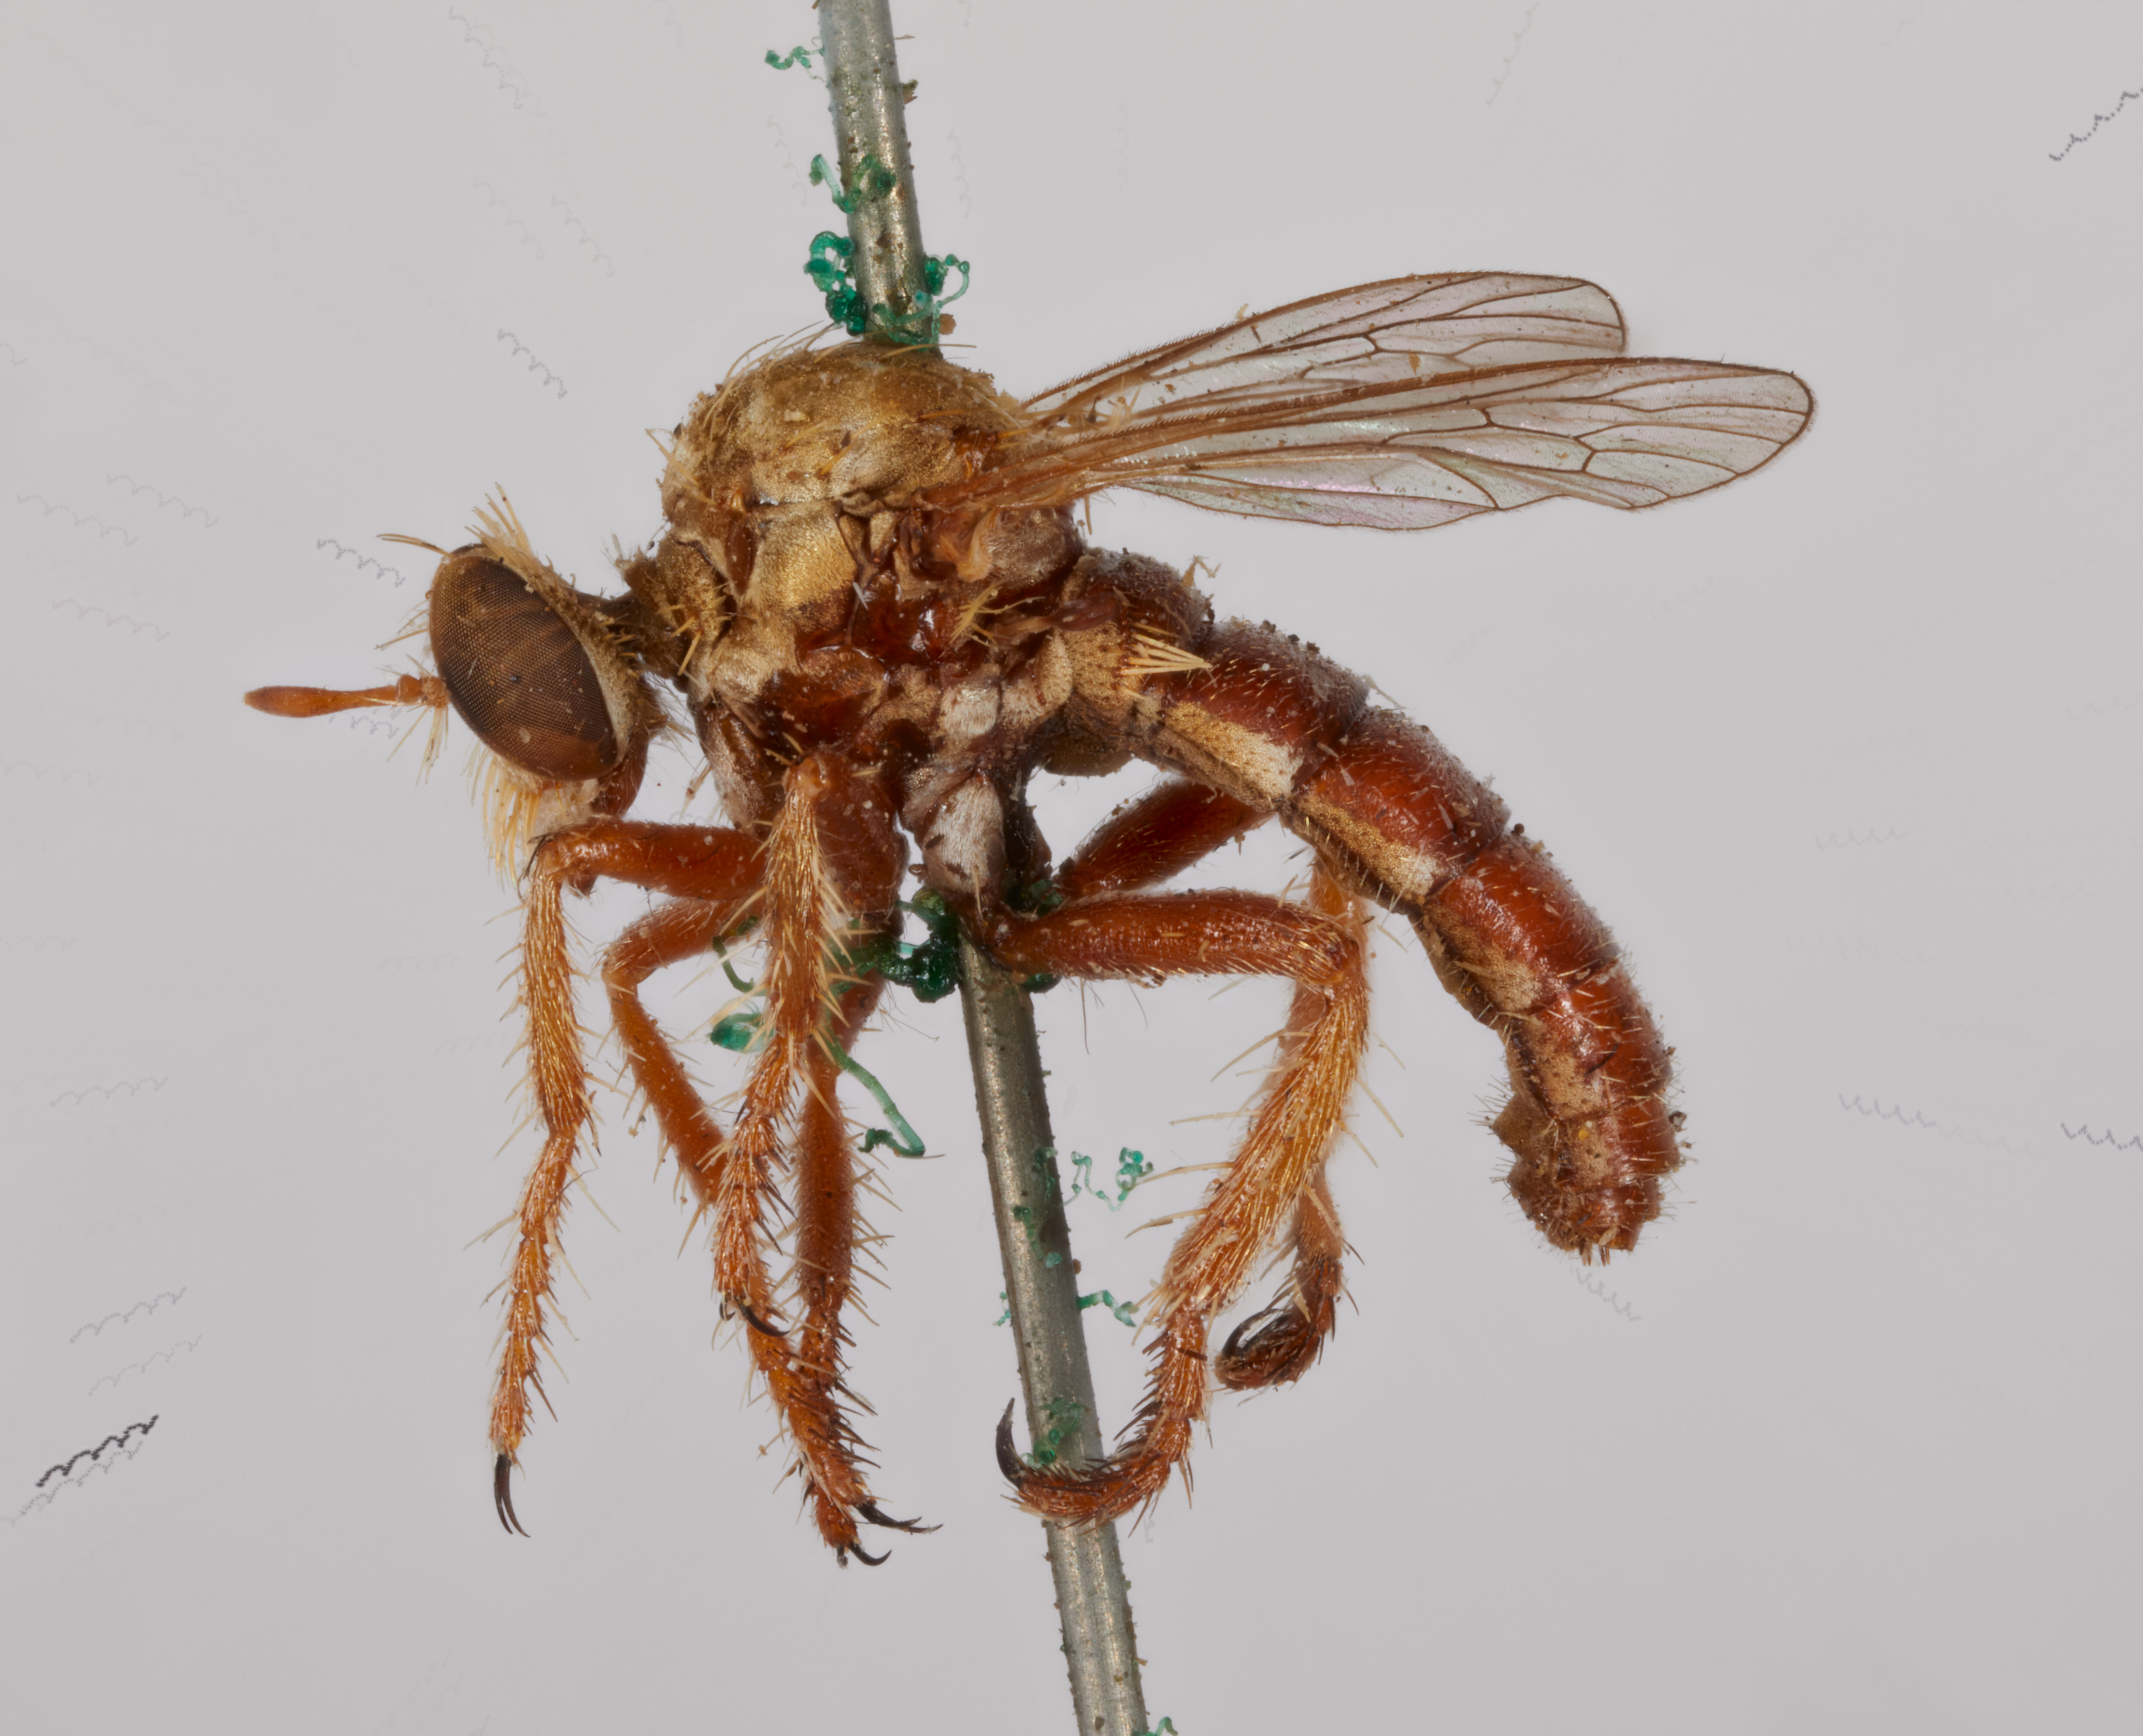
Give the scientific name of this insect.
Ablautus rubens
